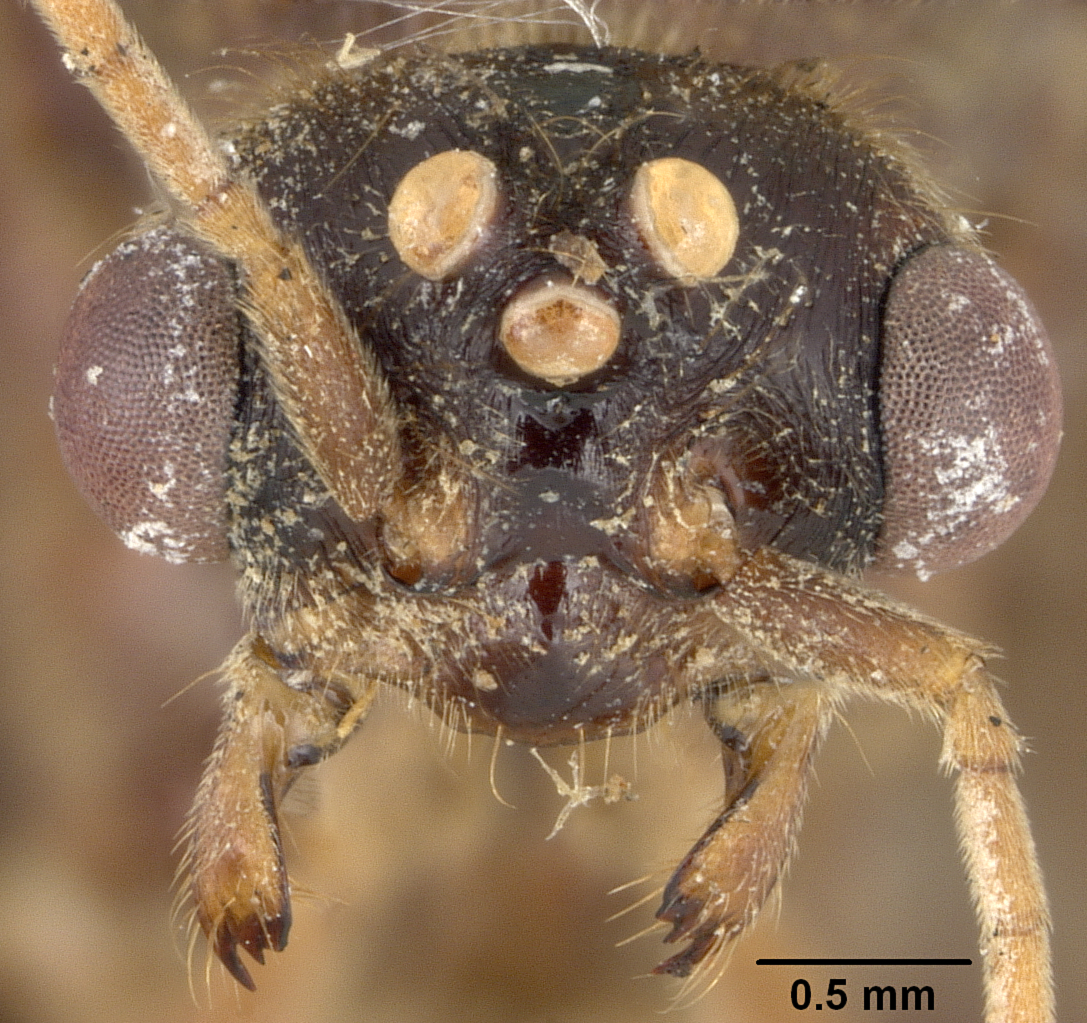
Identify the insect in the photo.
Pheidologeton diversus
